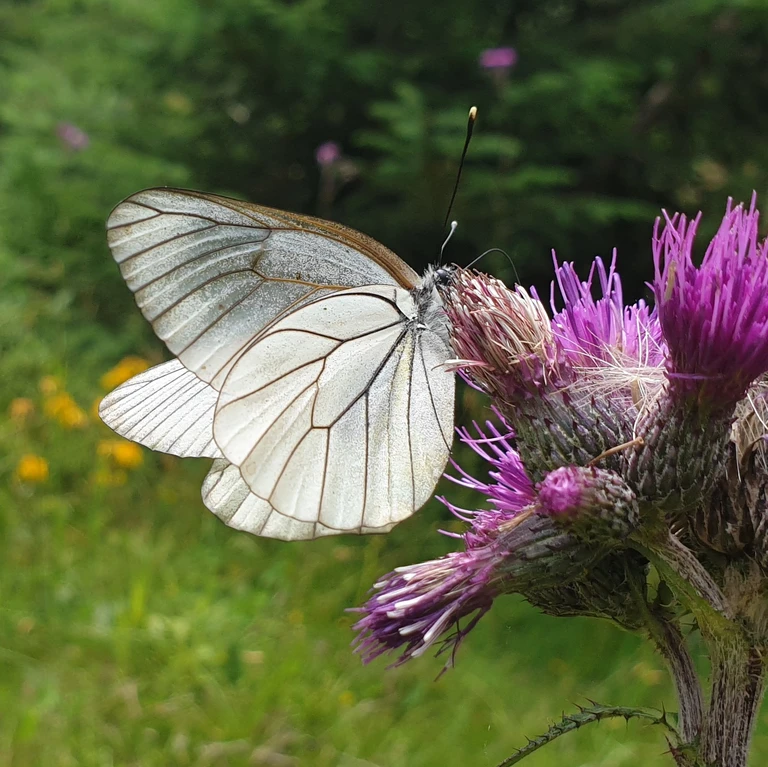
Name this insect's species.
Aporia crataegi
